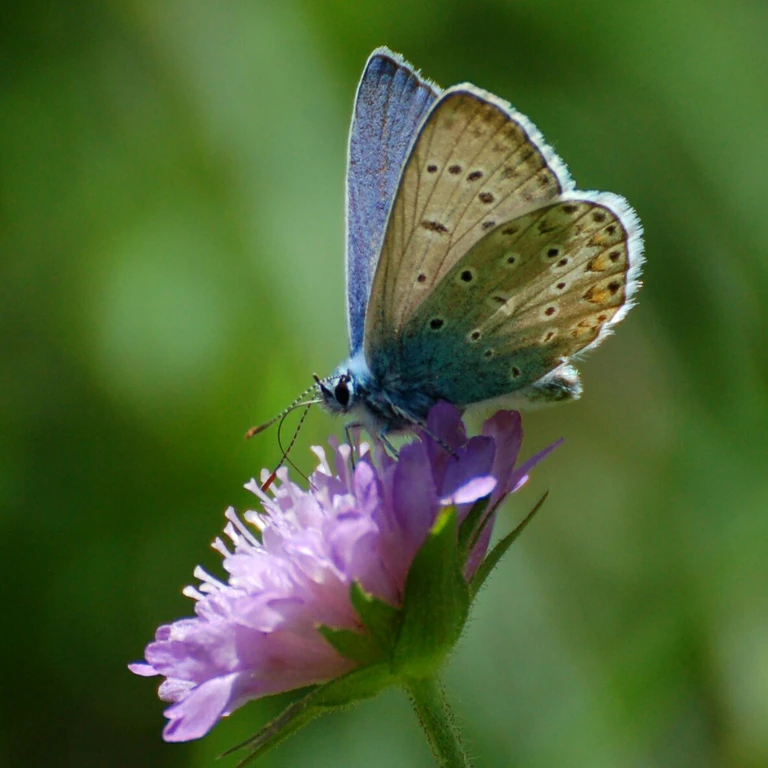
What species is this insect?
Polyommatus icarus
